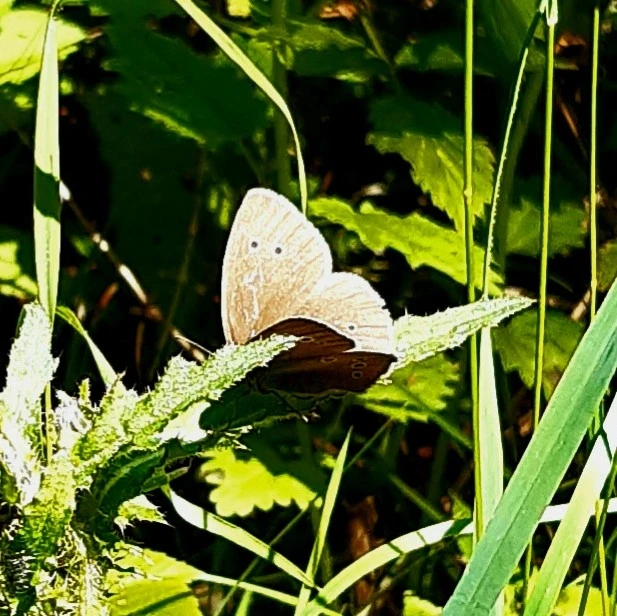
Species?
Aphantopus hyperantus
